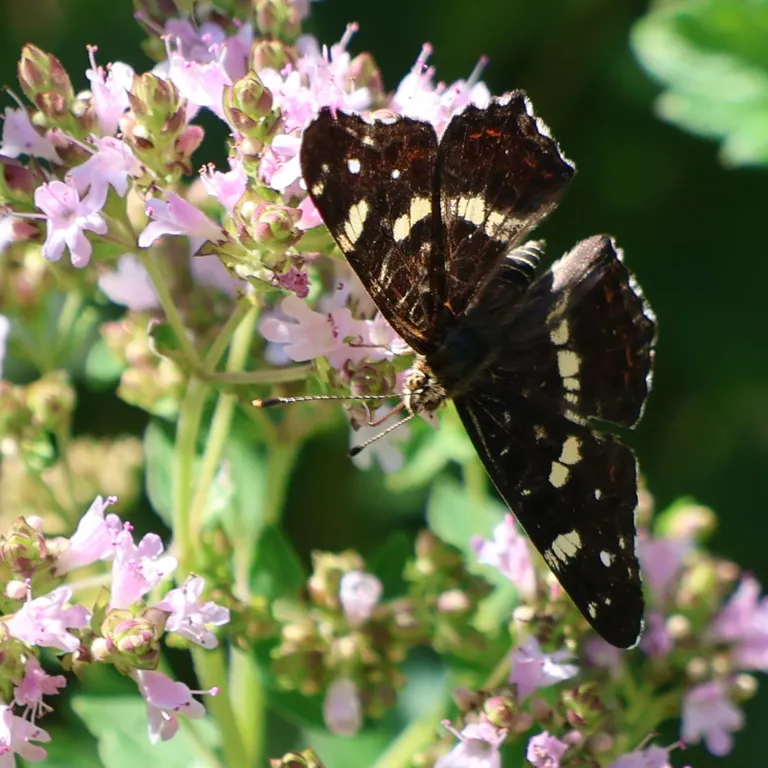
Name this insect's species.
Araschnia levana
